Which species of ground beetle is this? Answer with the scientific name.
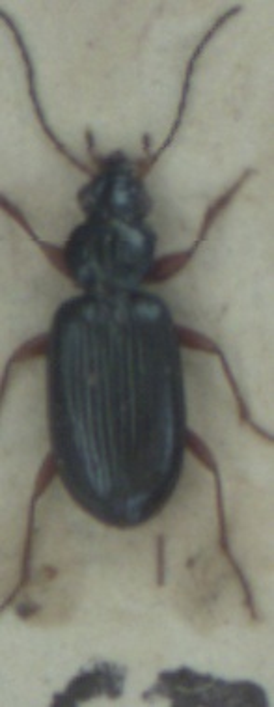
Bembidion decorum
